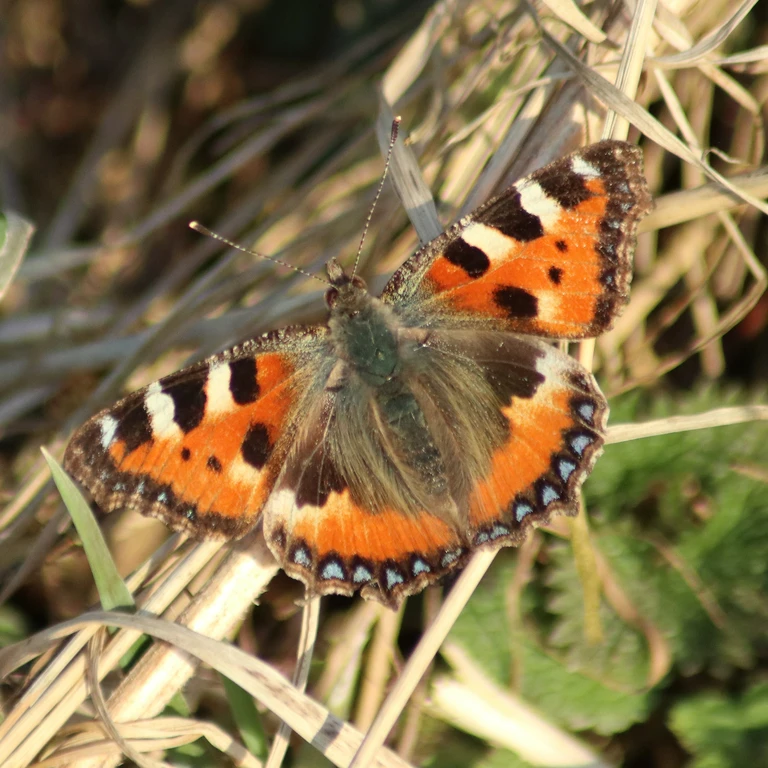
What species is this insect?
Aglais urticae
